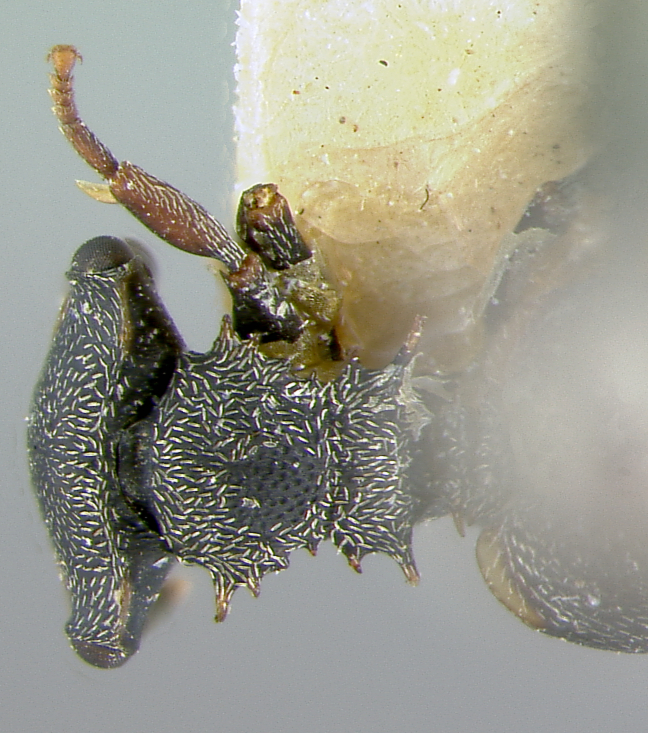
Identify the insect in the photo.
Cryptocerus laminatus
